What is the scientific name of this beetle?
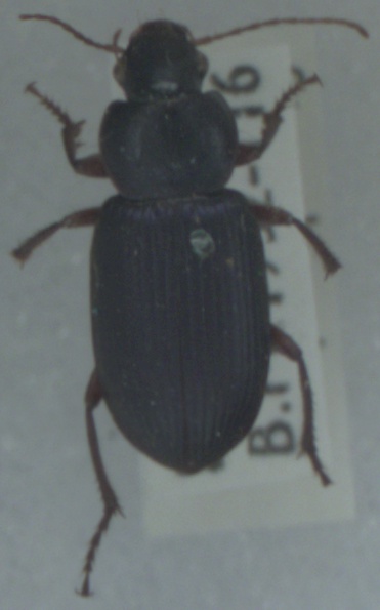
Ophonus ardosiacus
